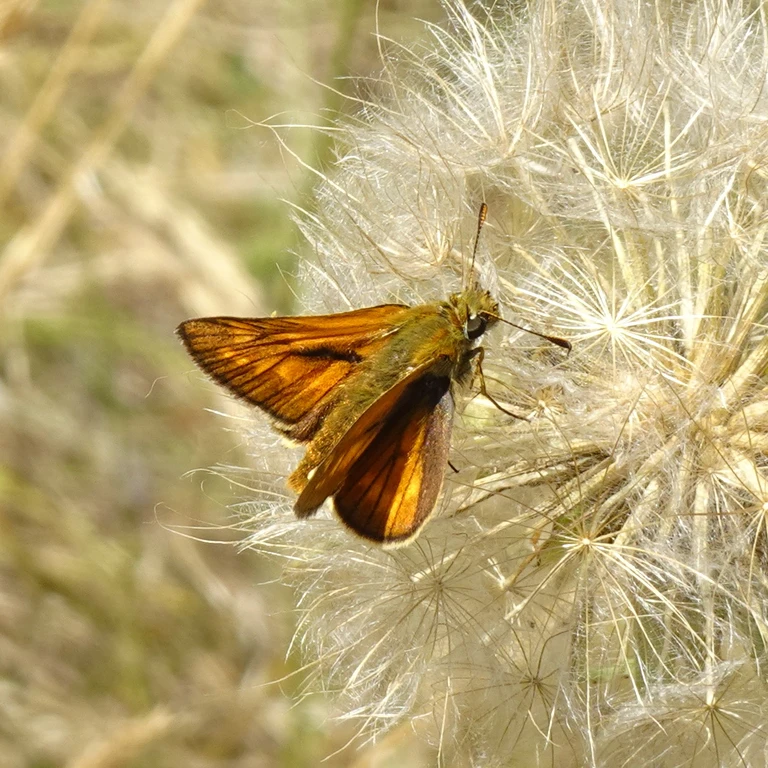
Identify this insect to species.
Ochlodes sylvanus (also Ochlodes venata)
